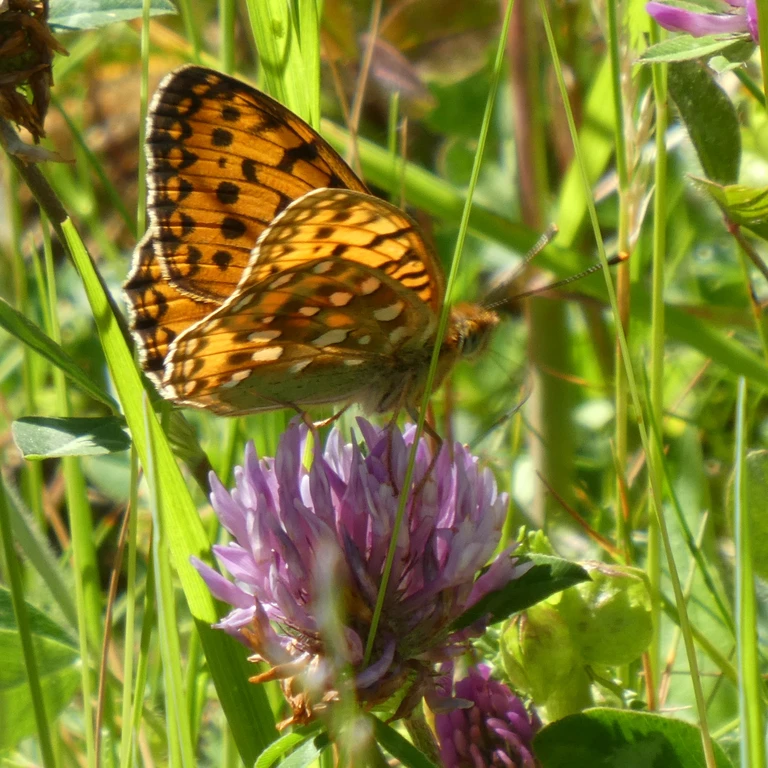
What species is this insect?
Speyeria aglaja
